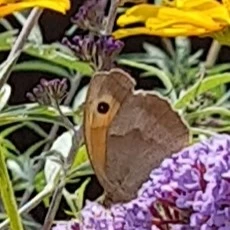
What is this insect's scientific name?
Maniola jurtina
